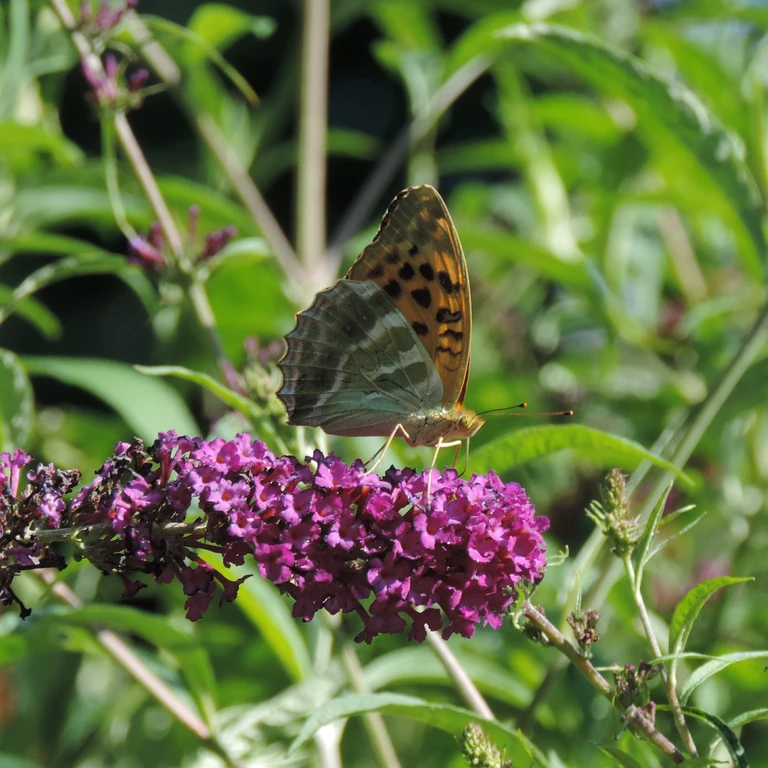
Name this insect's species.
Argynnis paphia
